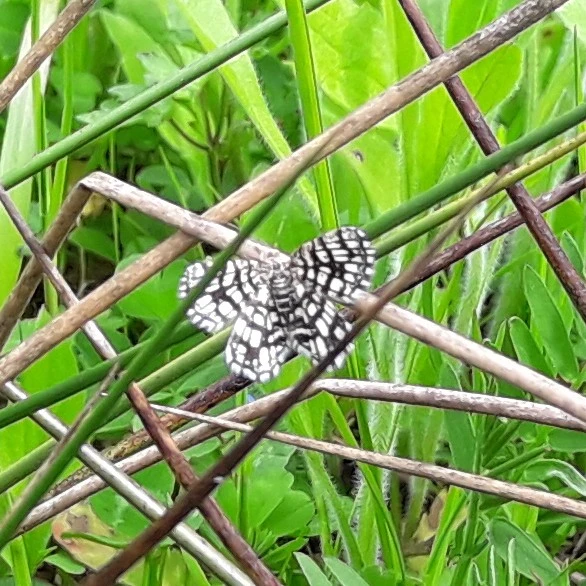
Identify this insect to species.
Chiasmia clathrata
